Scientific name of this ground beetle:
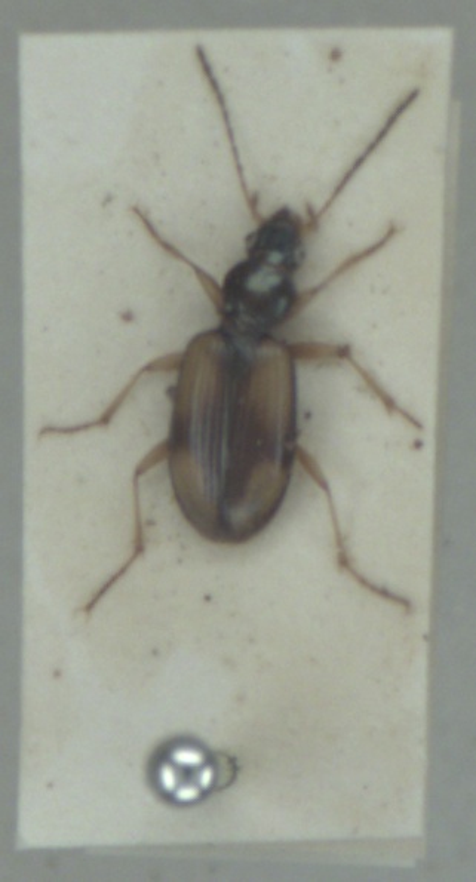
Bembidion fluviatile
